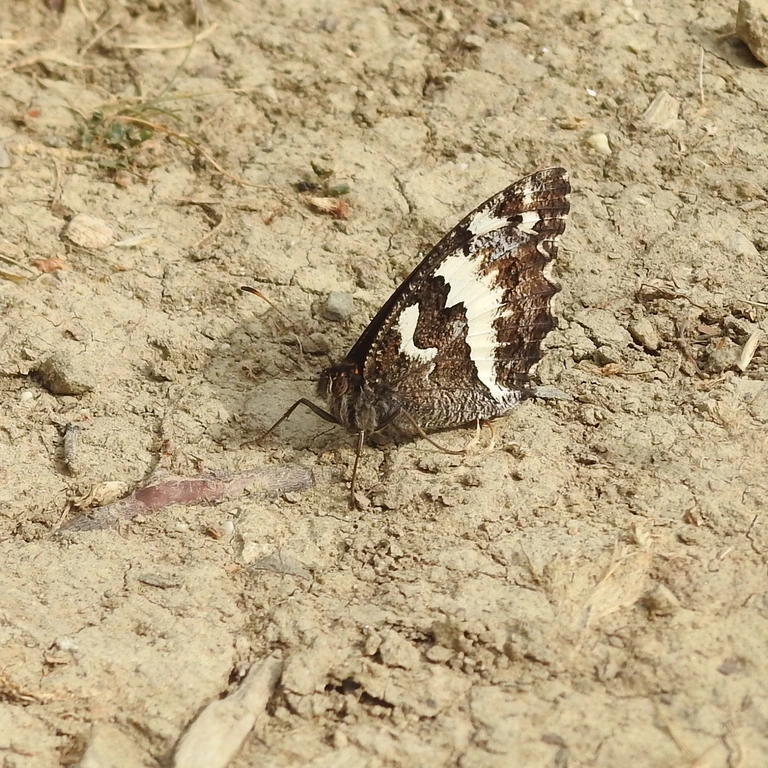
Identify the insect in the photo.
Brintesia circe
